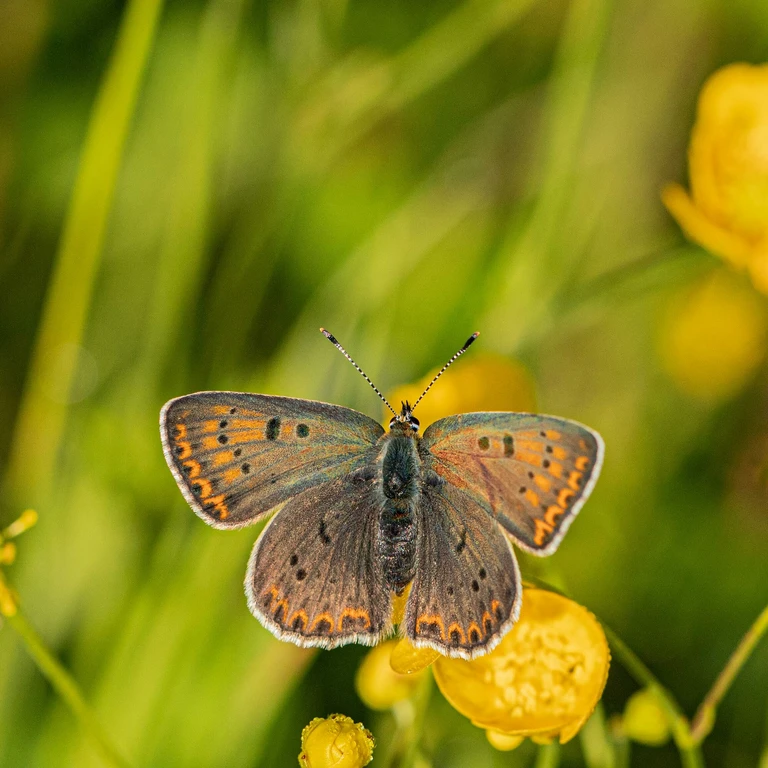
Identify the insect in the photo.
Lycaena tityrus (also Loweia tityrus)
